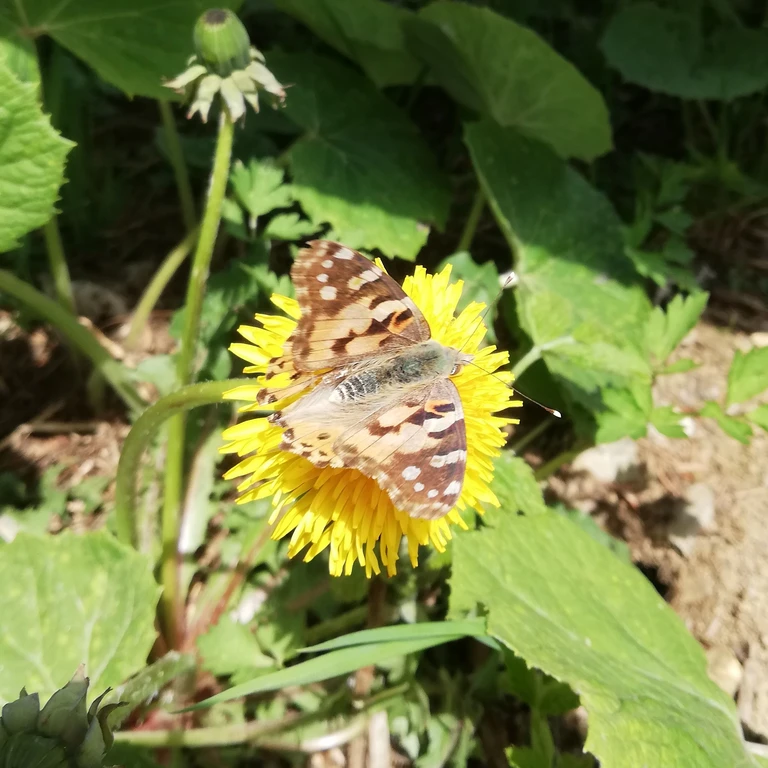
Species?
Vanessa cardui
